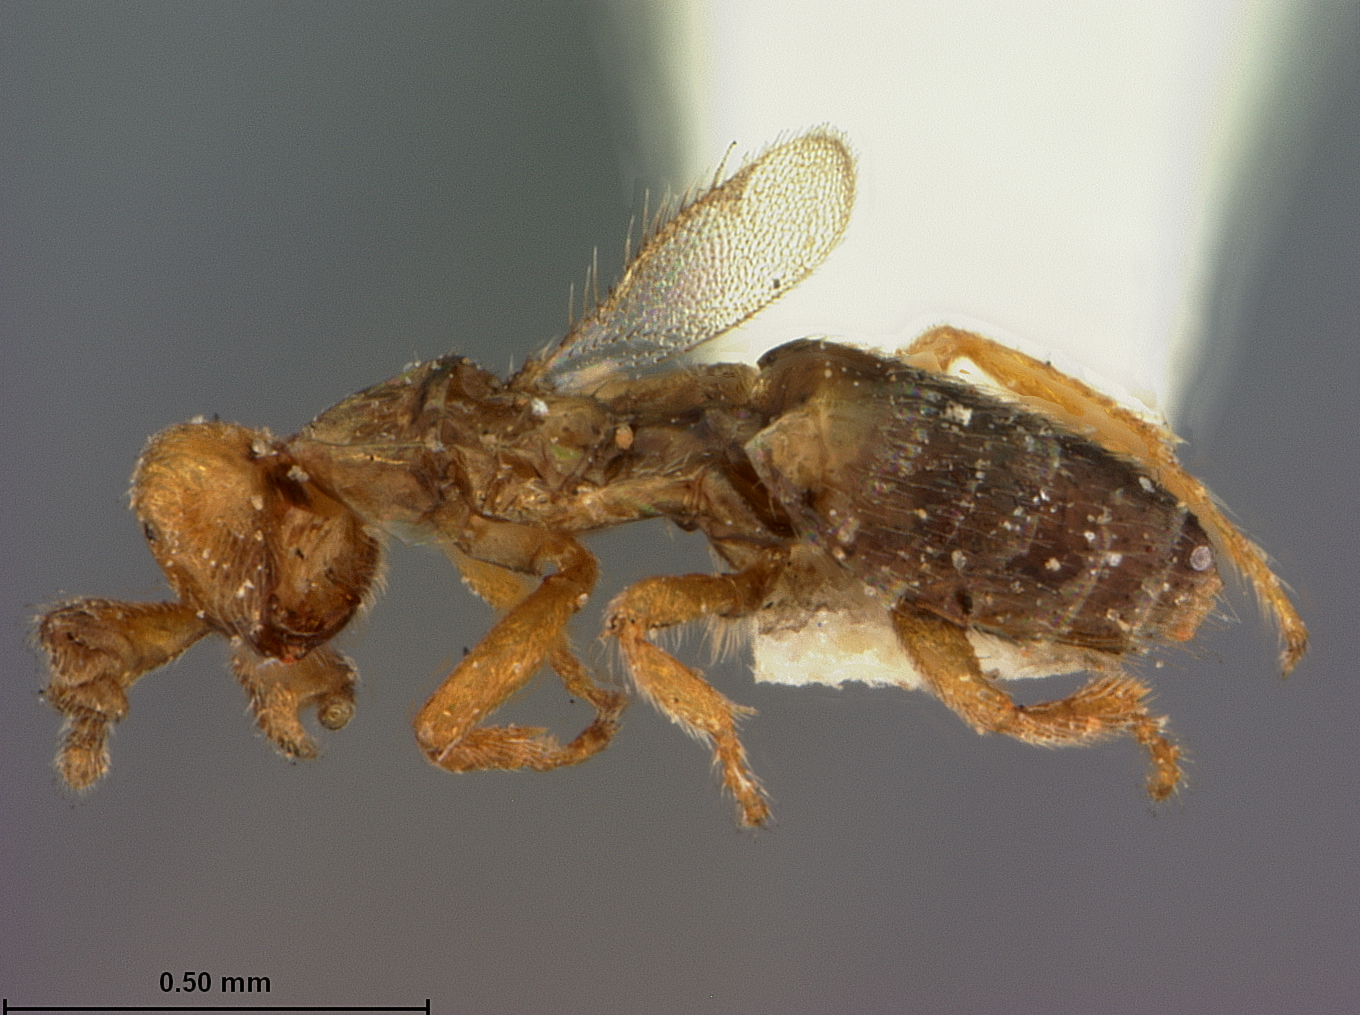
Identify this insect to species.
Melittobia chalybii
